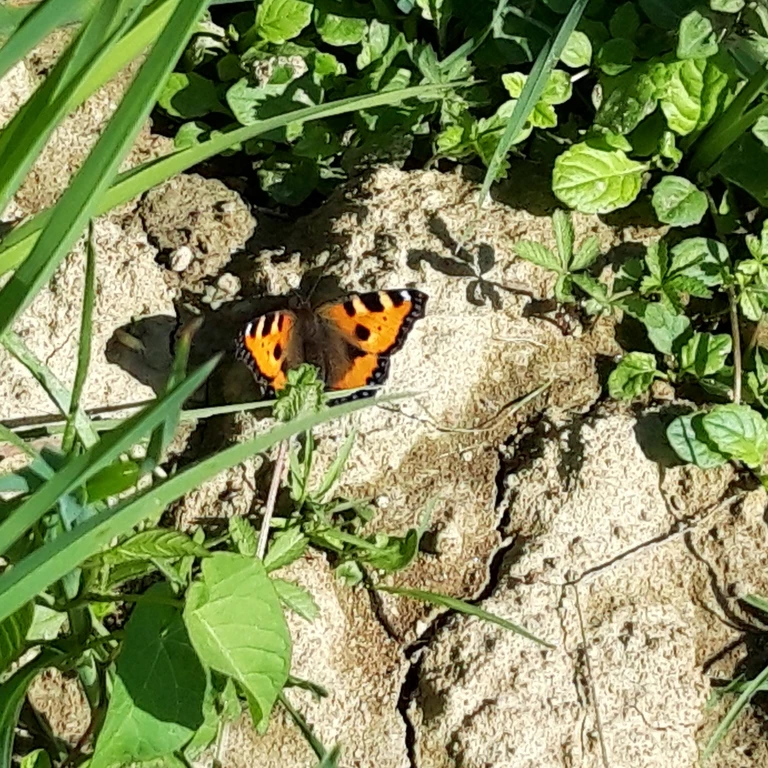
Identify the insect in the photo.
Aglais urticae
